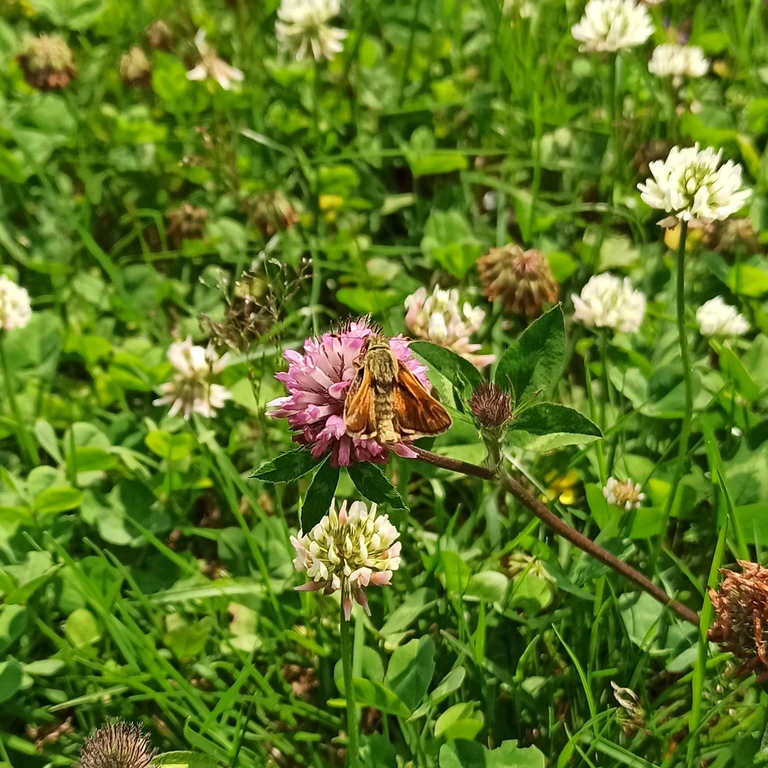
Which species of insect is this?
Ochlodes sylvanus (also Ochlodes venata)
